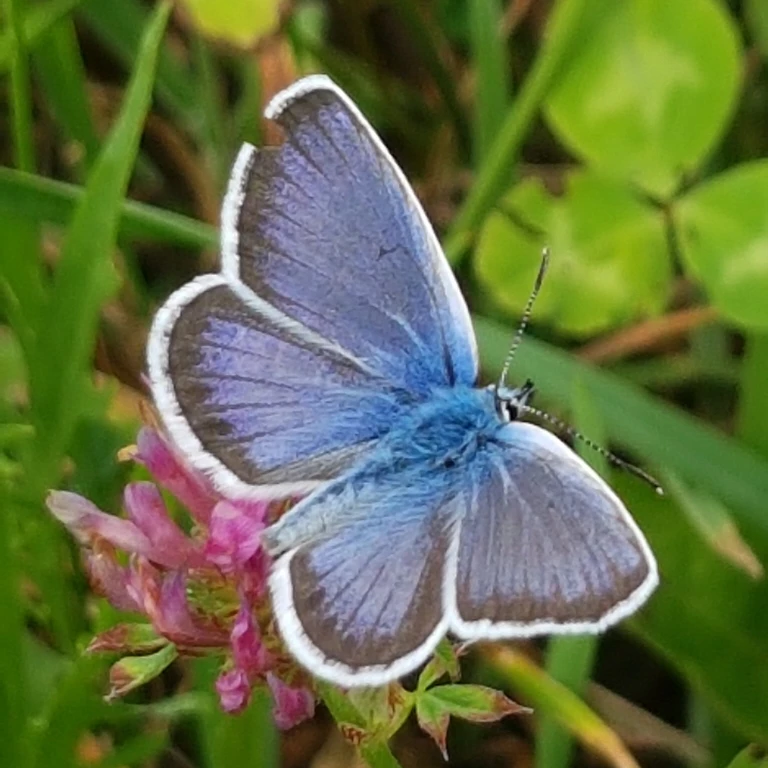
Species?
Plebejus argus
